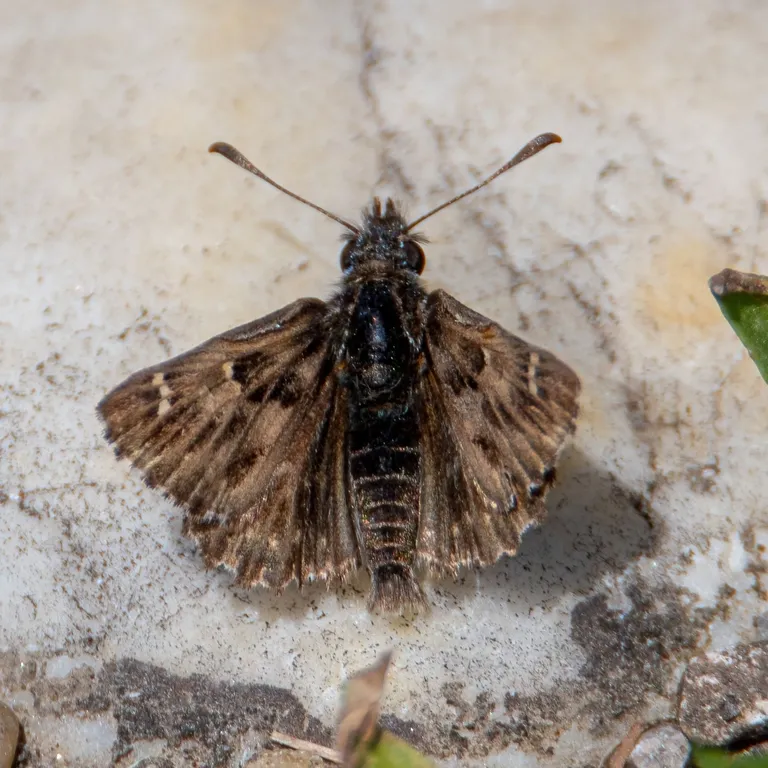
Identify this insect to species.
Carcharodus alceae
